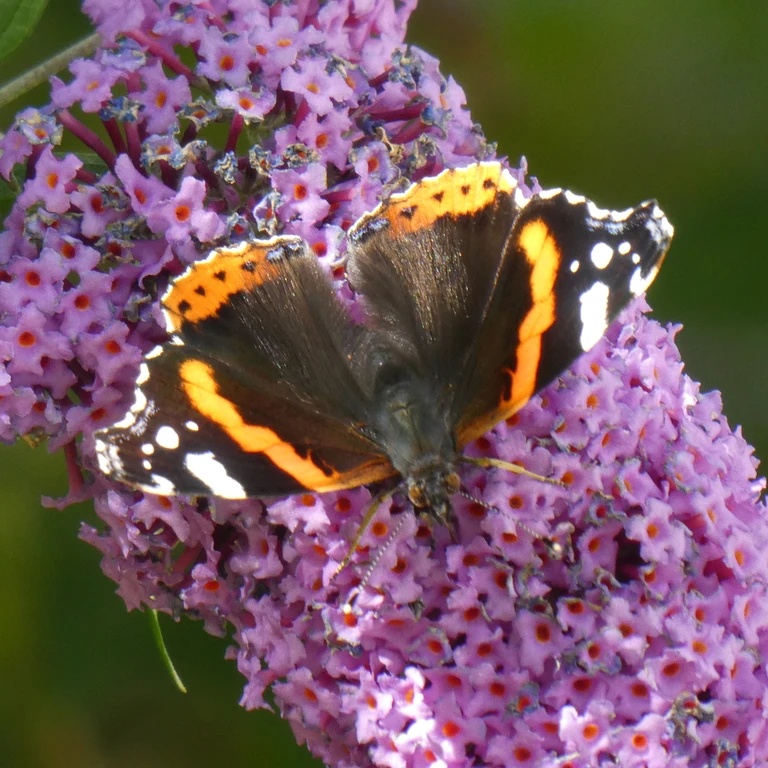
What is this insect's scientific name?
Vanessa atalanta
